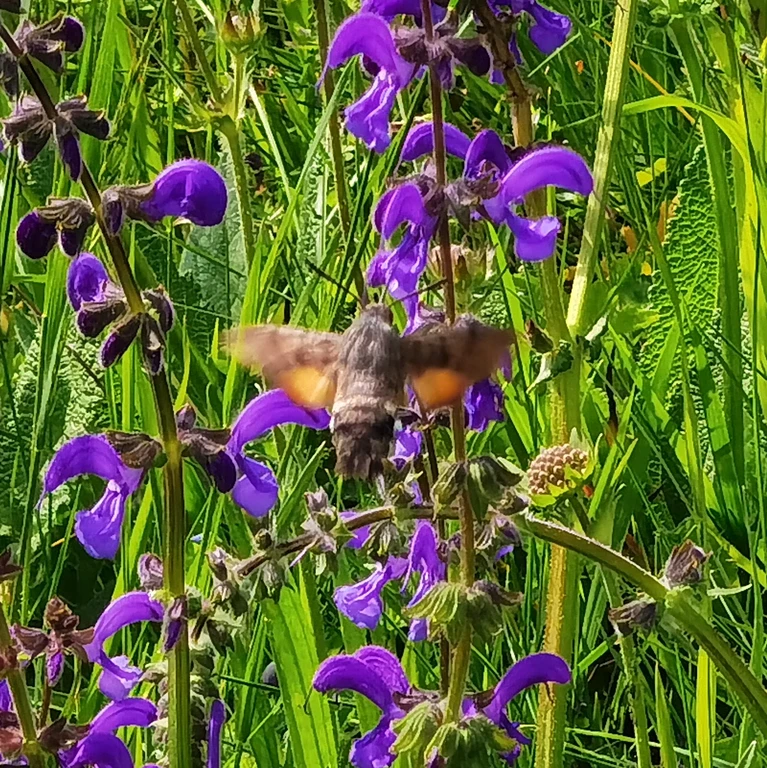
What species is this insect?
Macroglossum stellatarum
